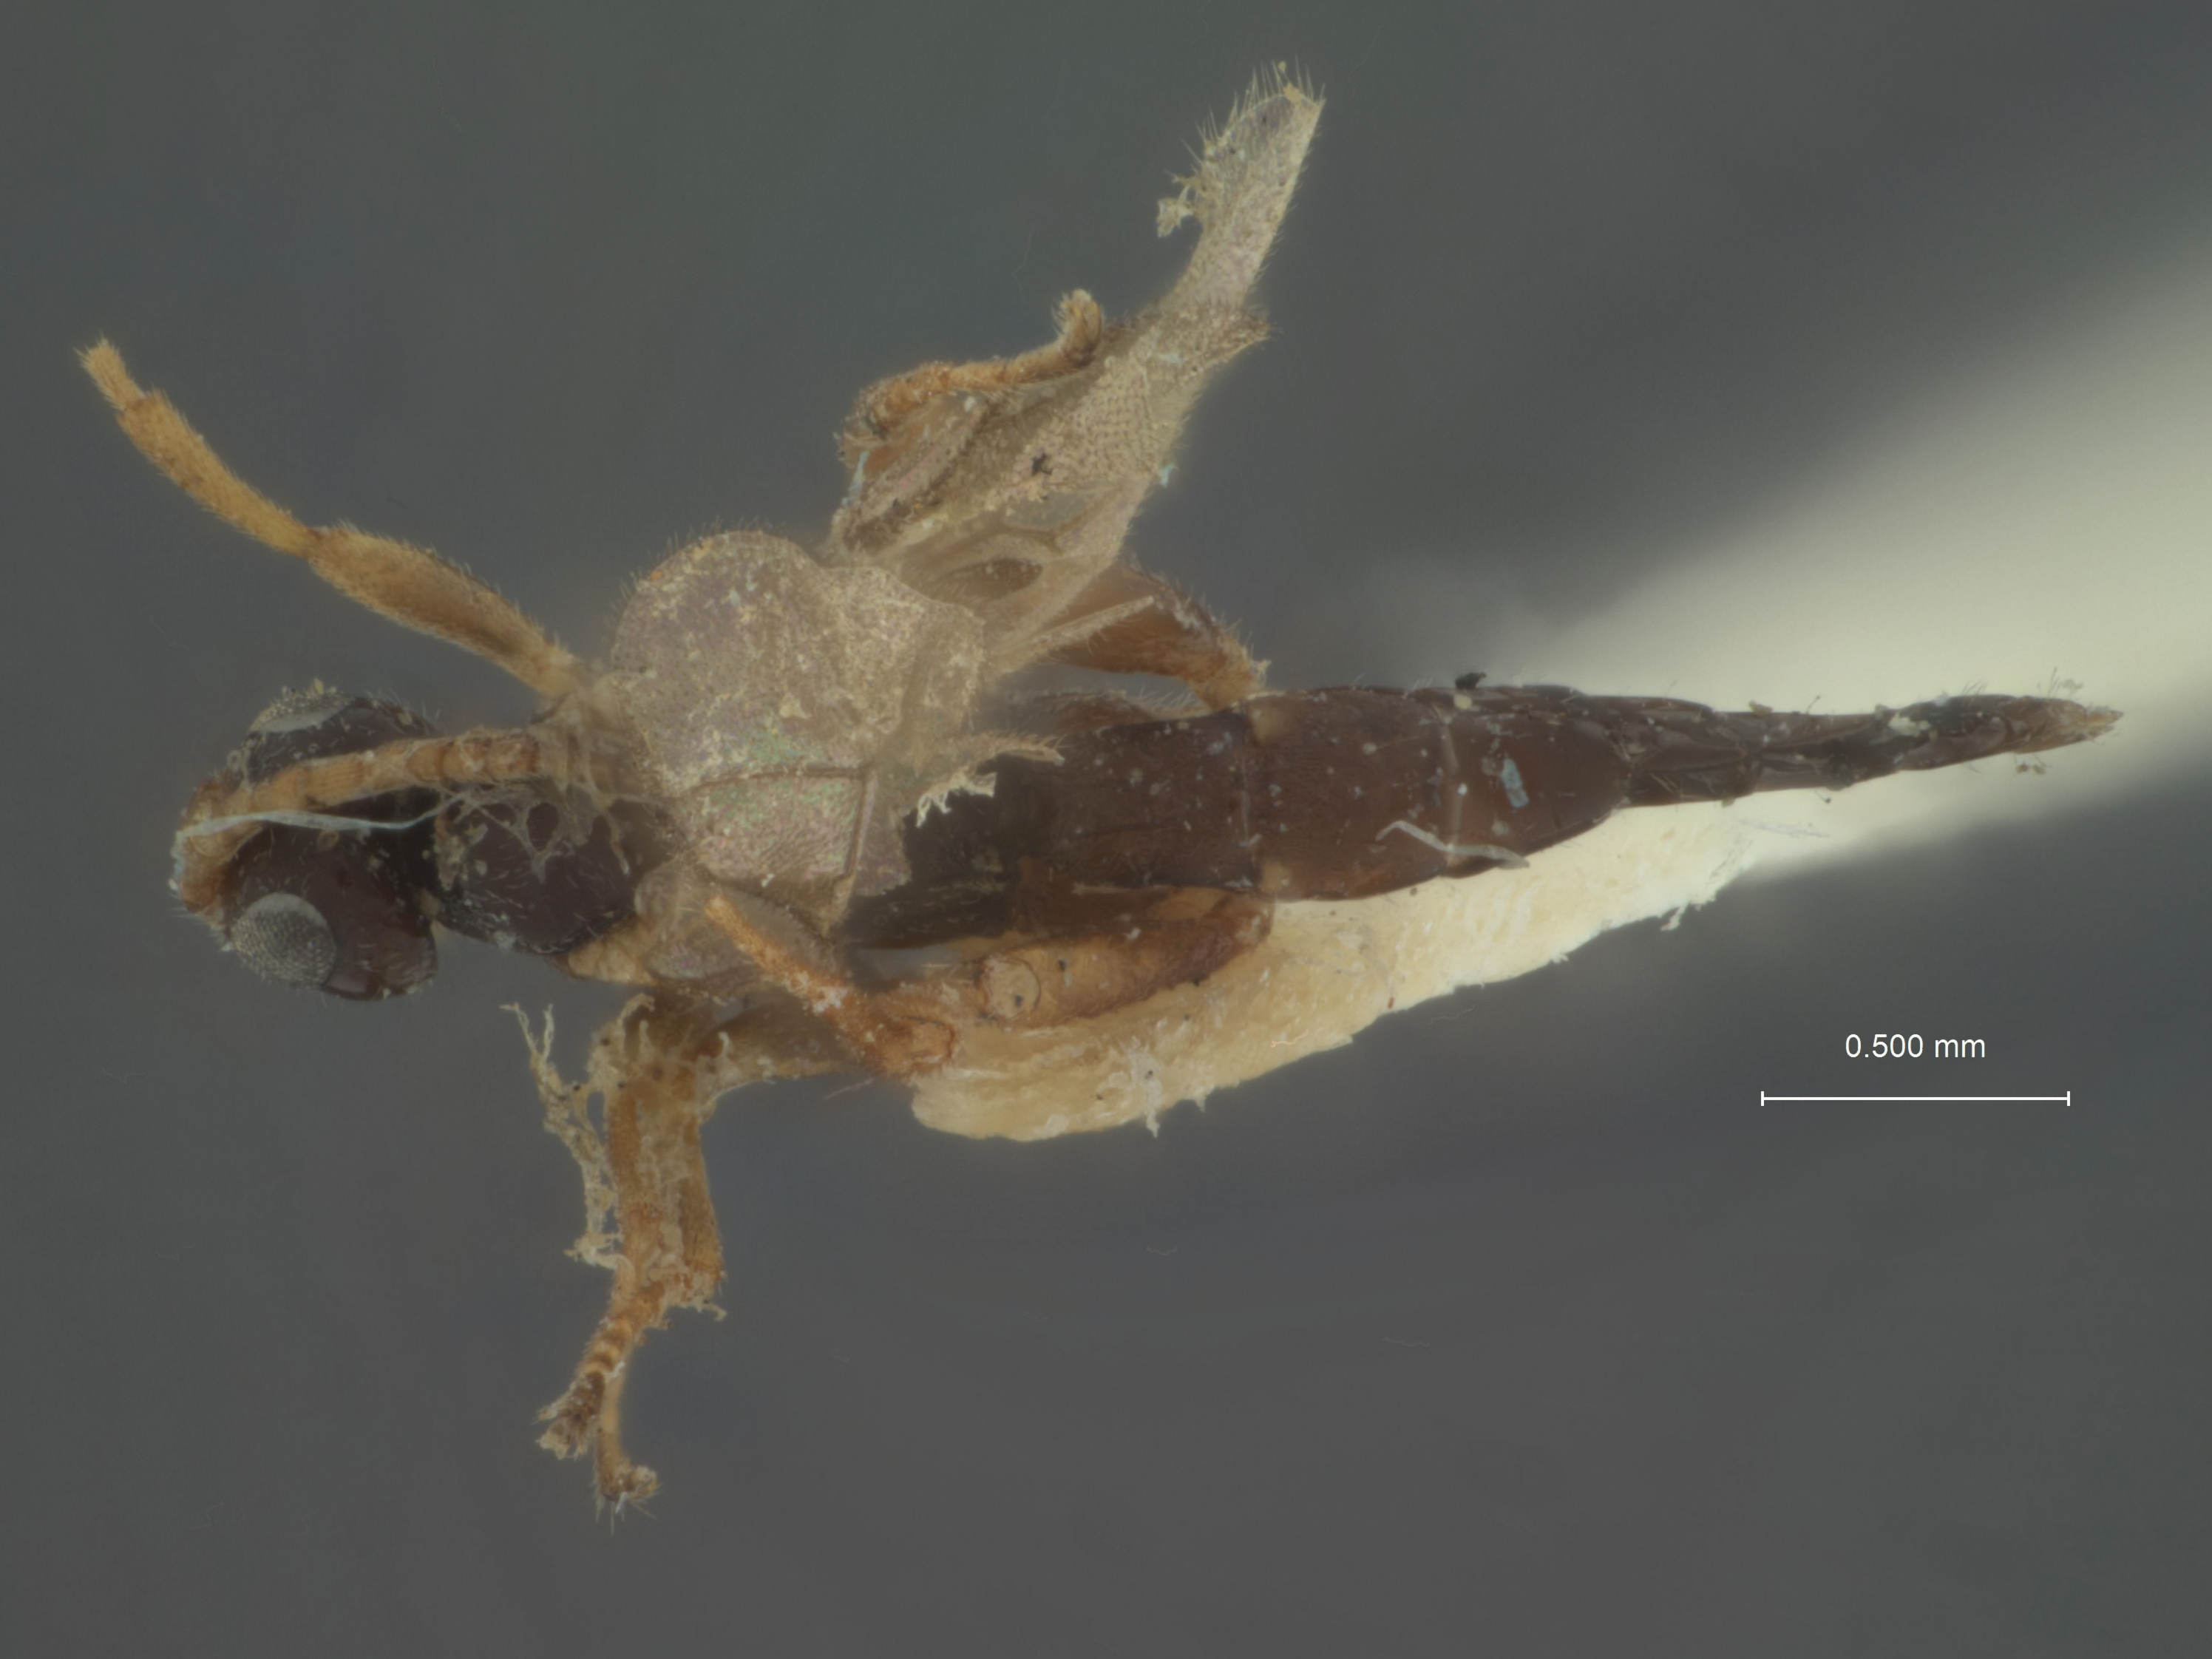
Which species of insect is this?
Stenomacrus borealis
